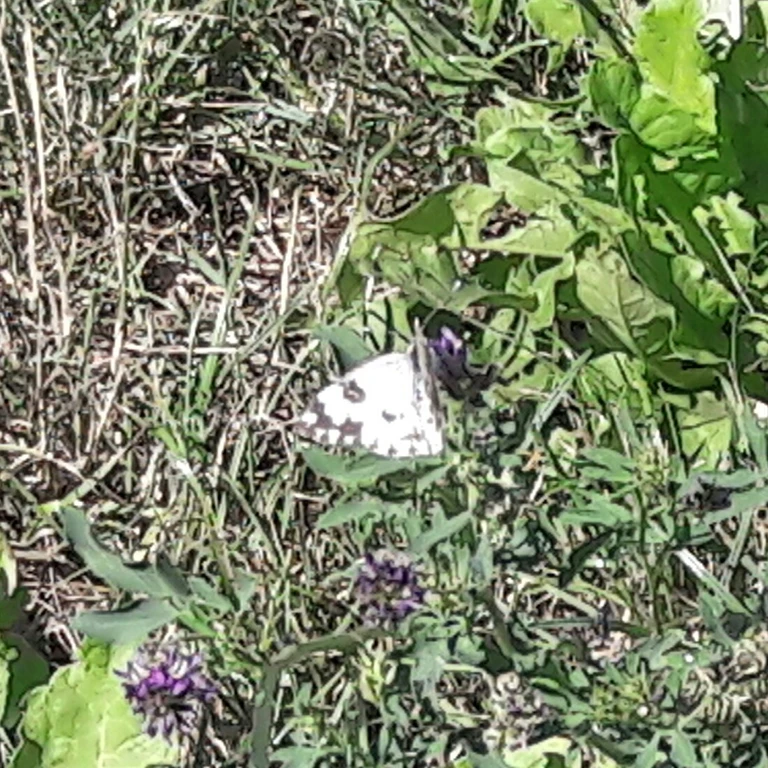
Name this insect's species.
Pontia edusa
